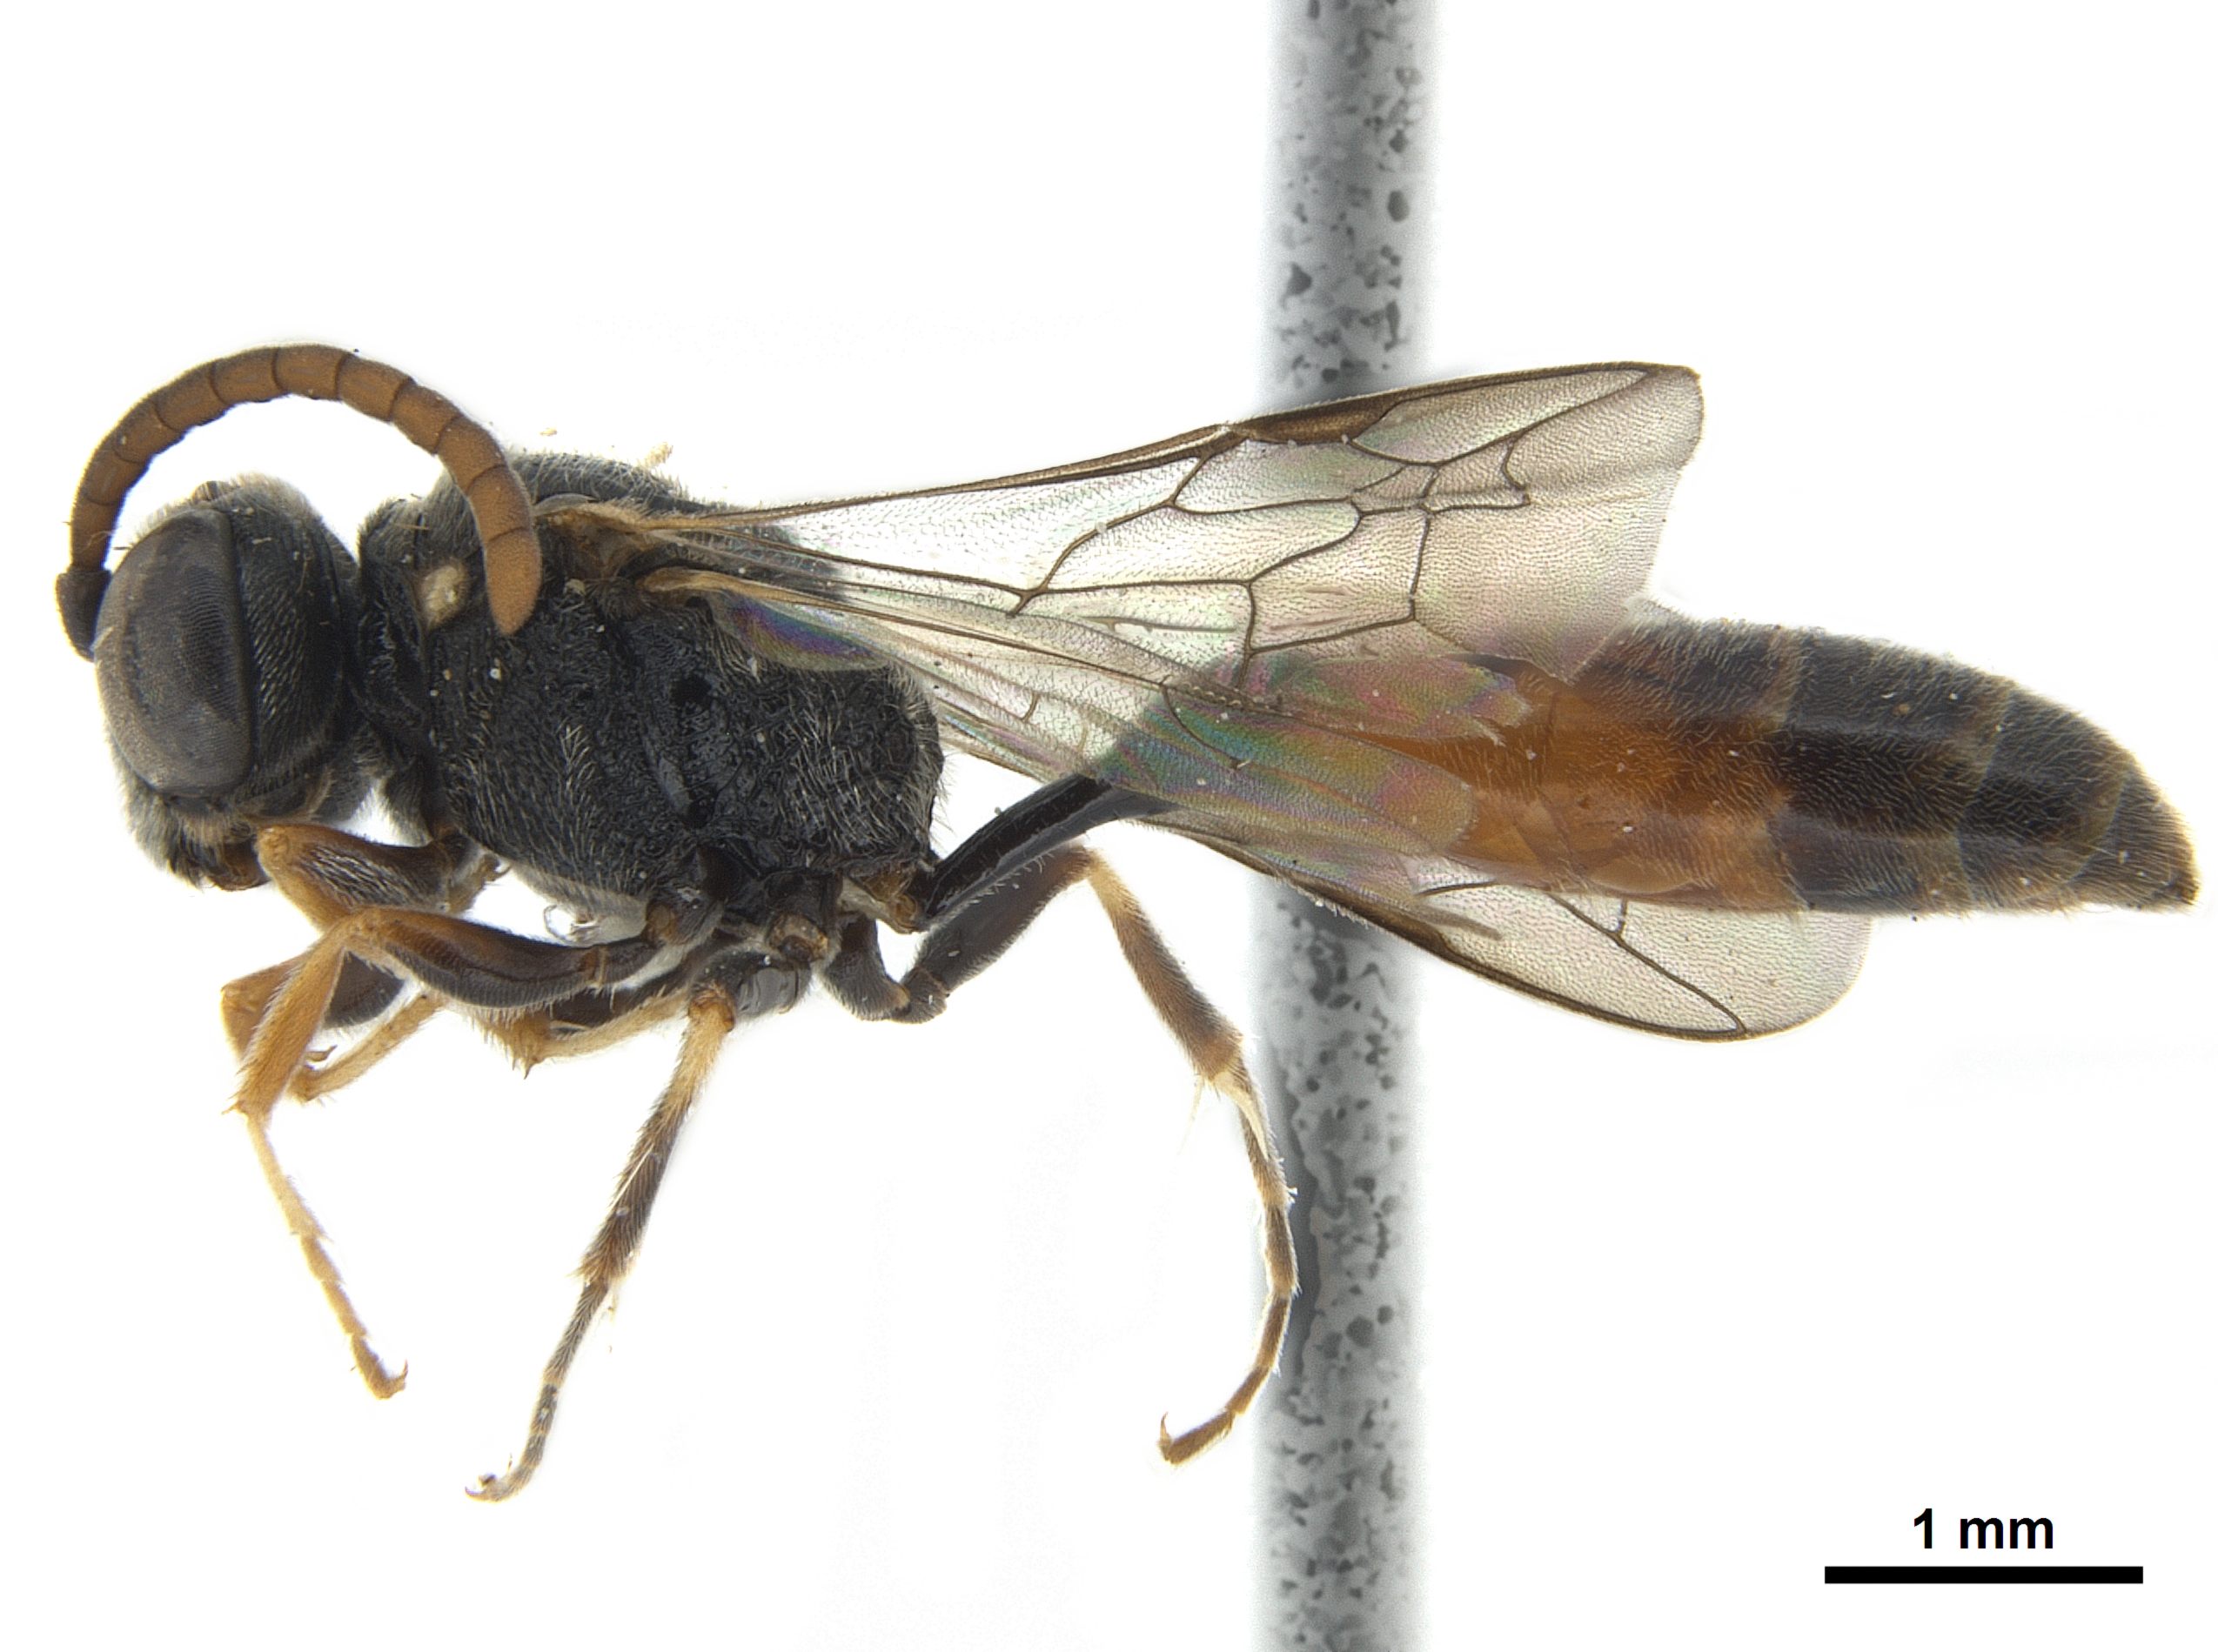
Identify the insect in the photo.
Pluto littoralis
